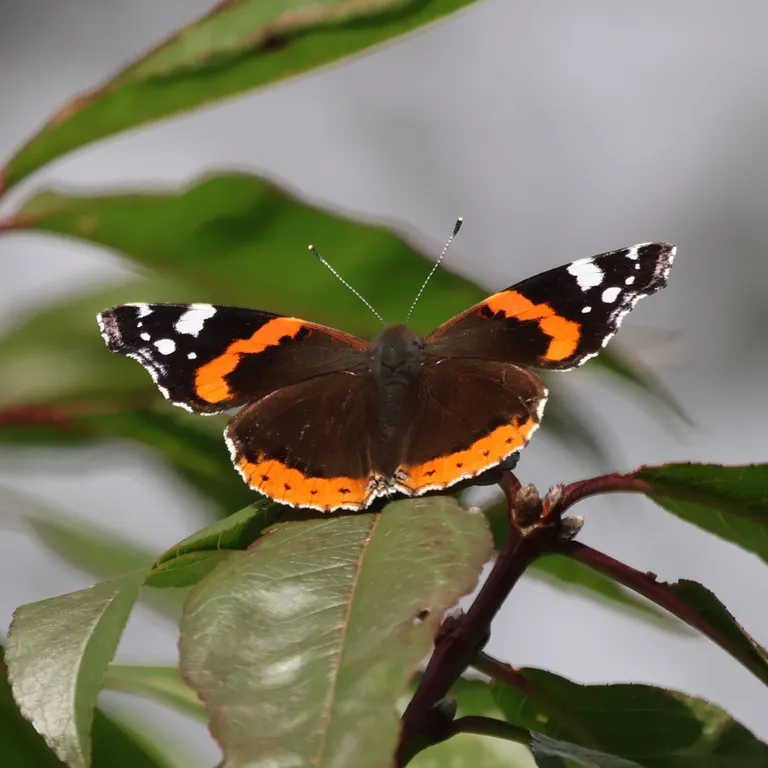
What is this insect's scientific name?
Vanessa atalanta
